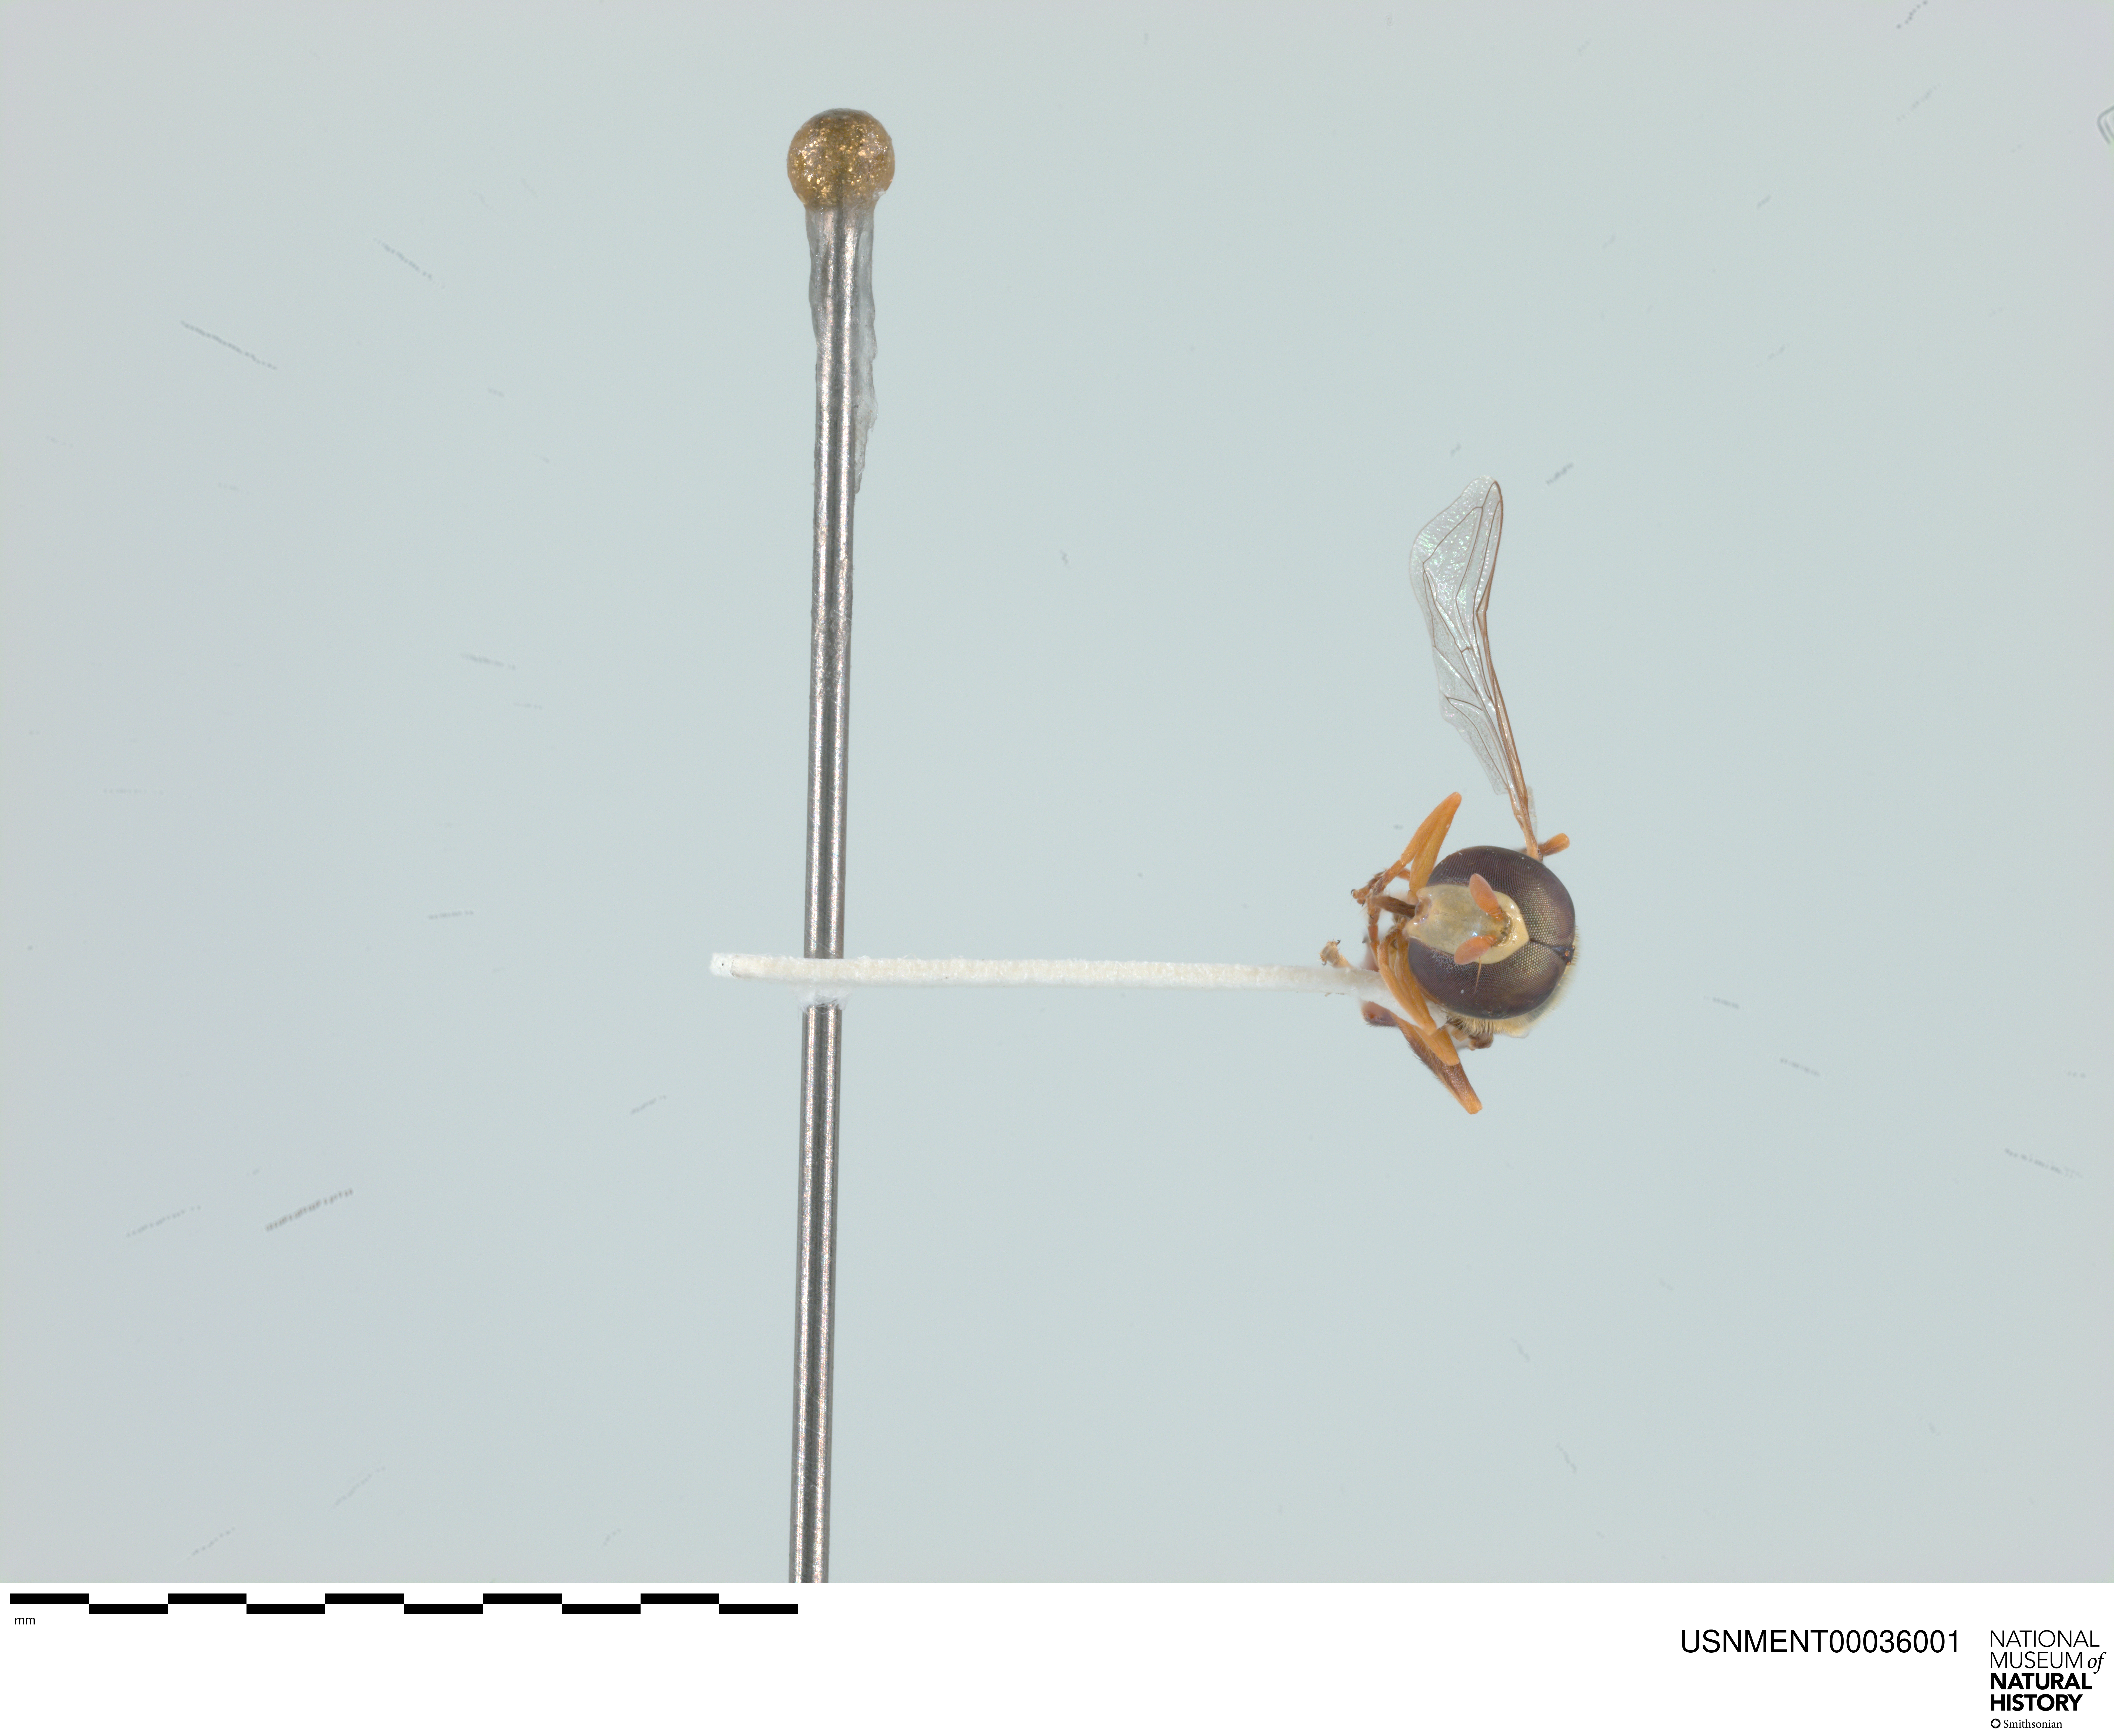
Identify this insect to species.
Ischiodon scutellaris
